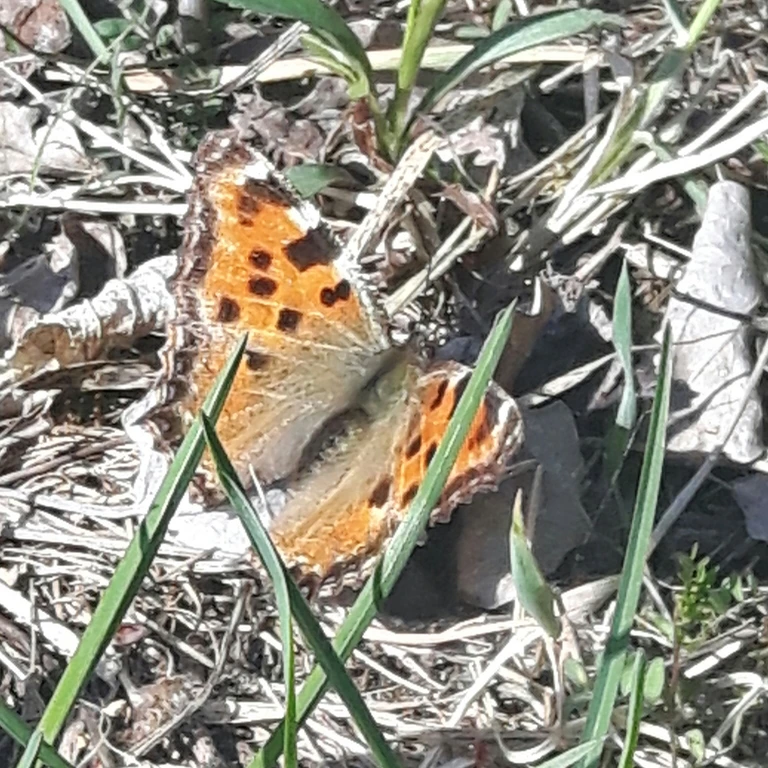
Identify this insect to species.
Nymphalis polychloros
